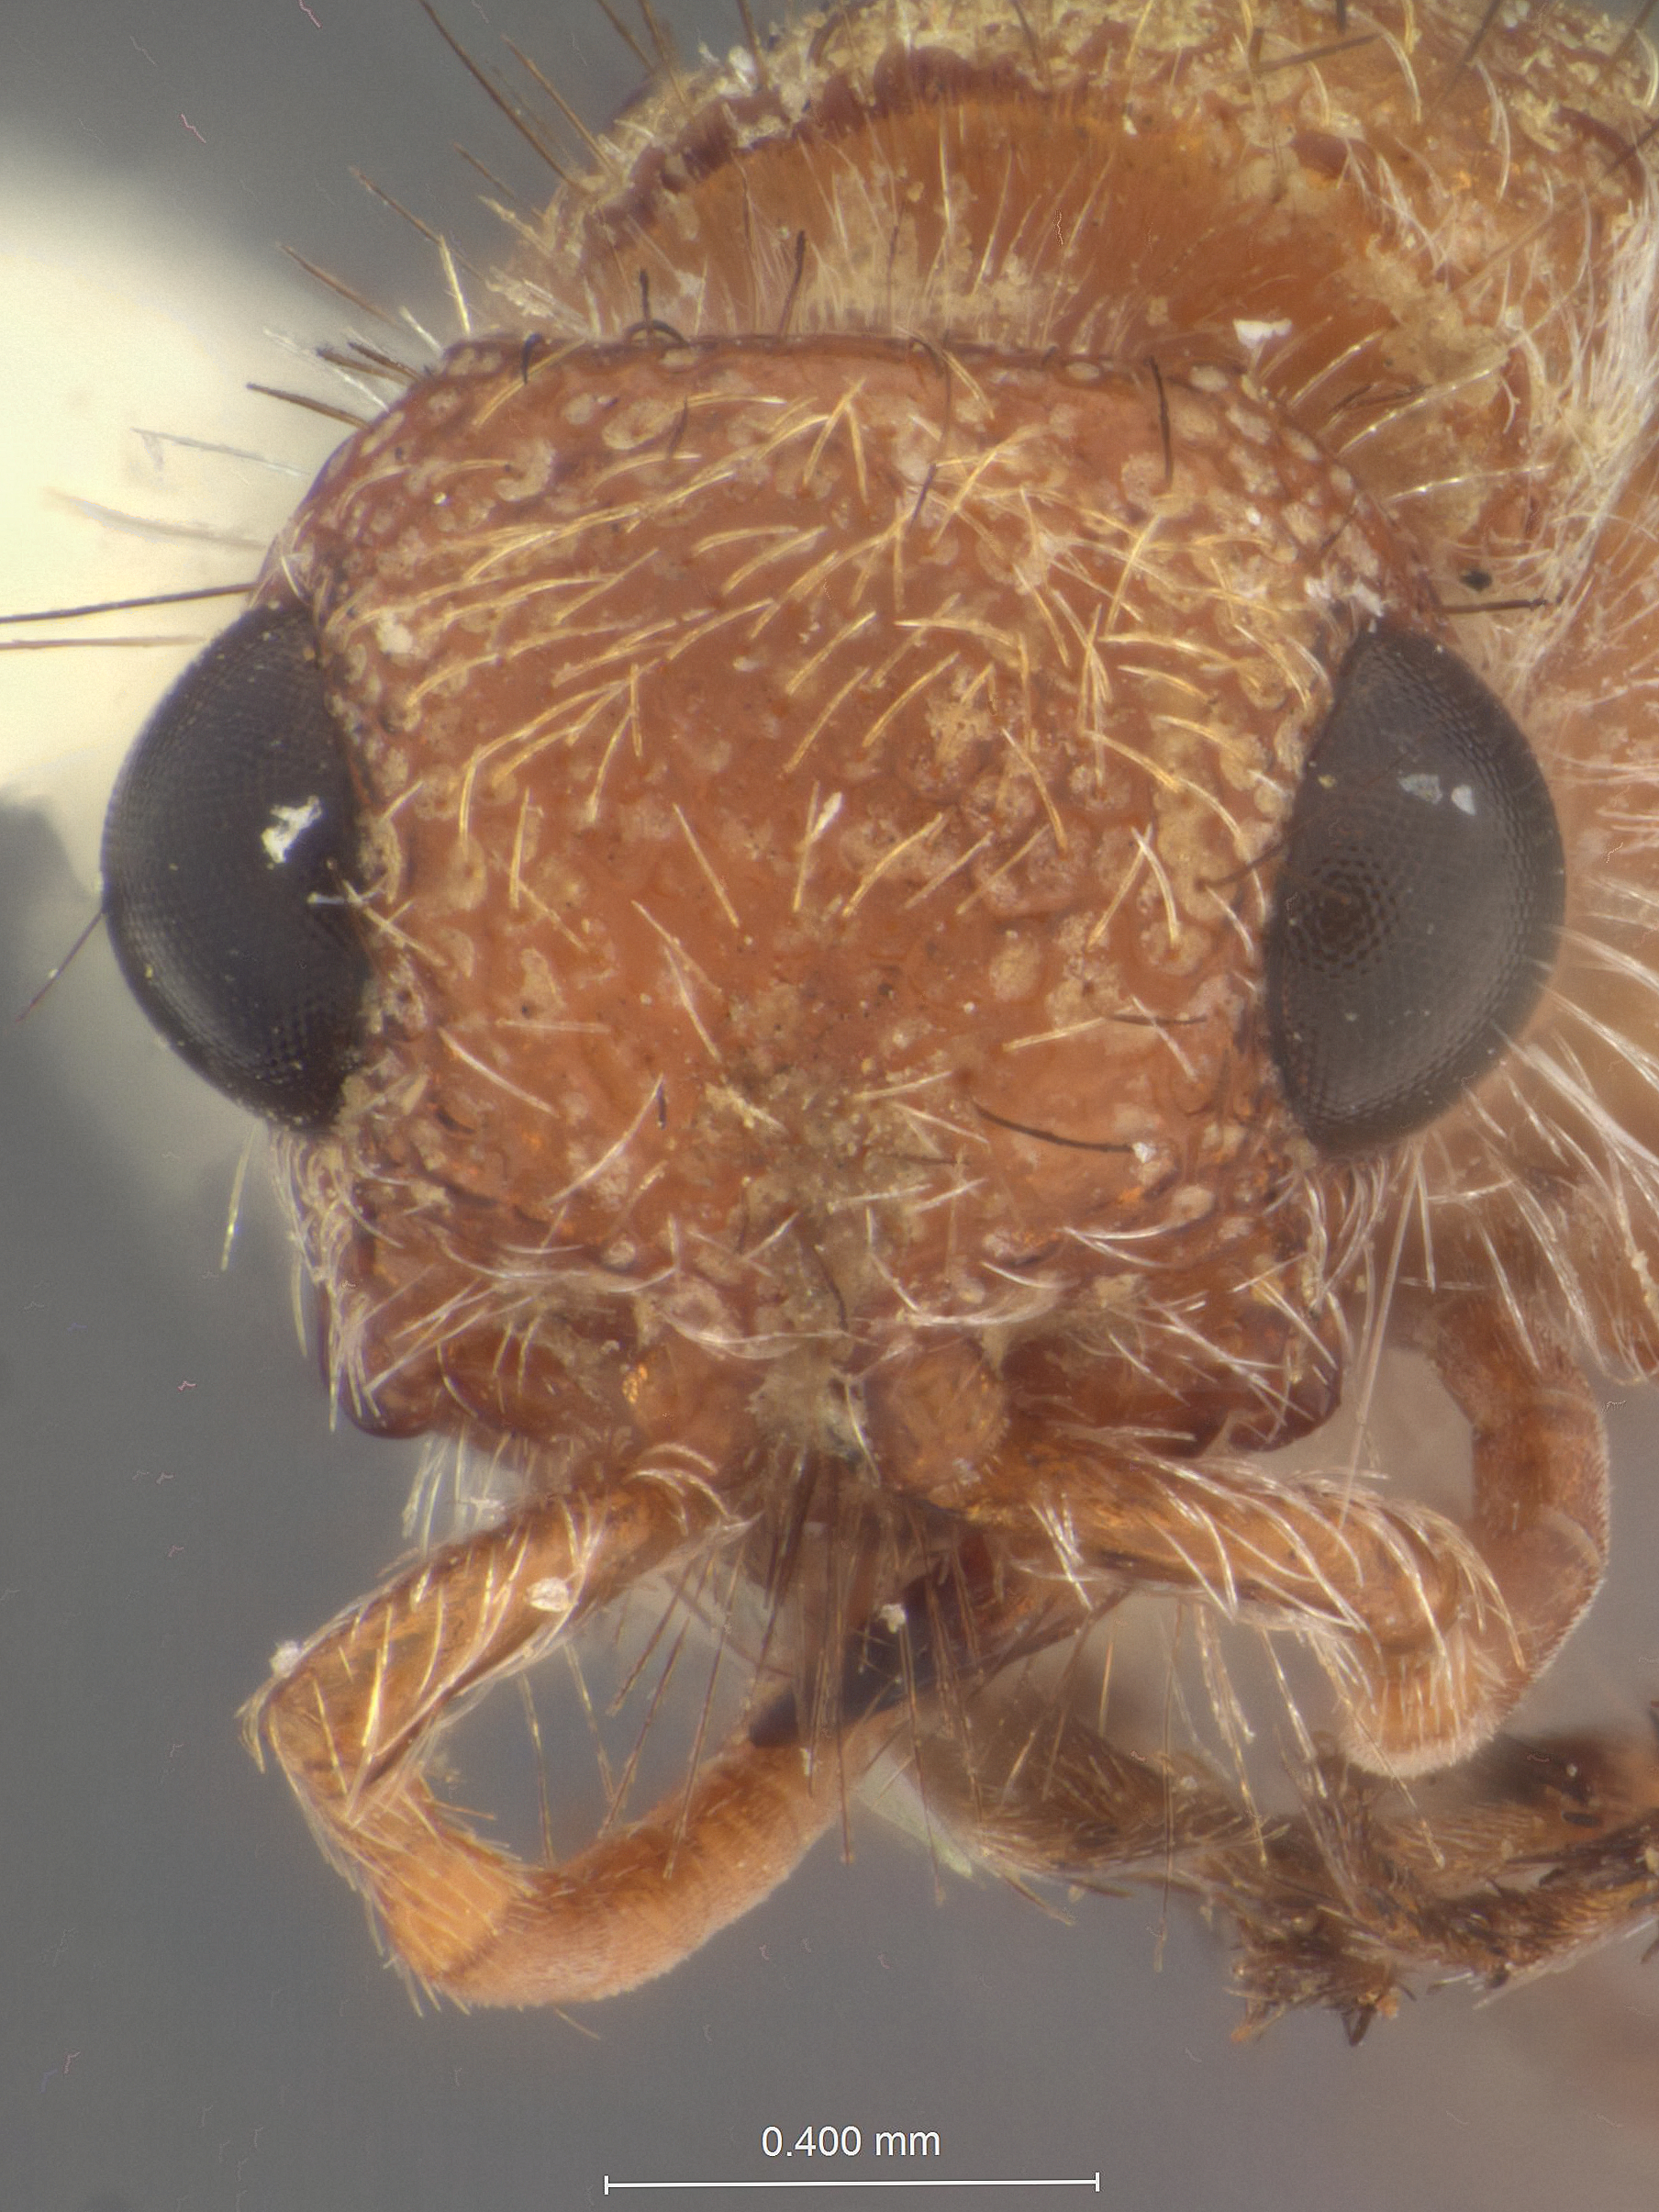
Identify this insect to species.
Tobantilla kolasma
